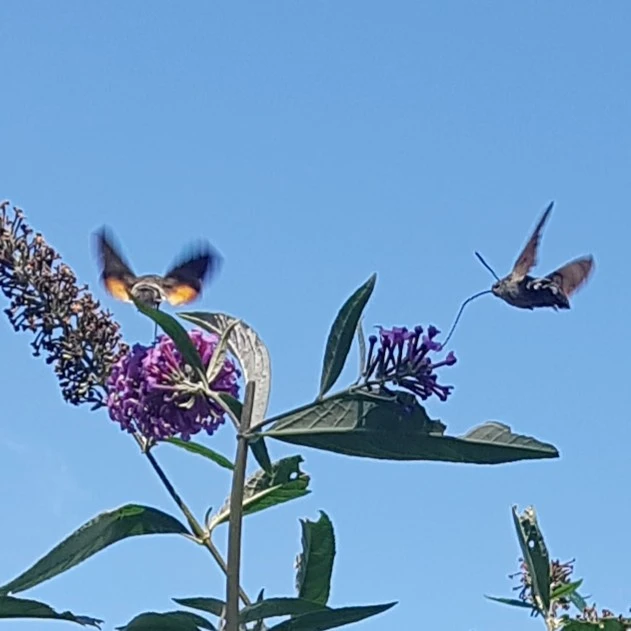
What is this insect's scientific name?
Macroglossum stellatarum
